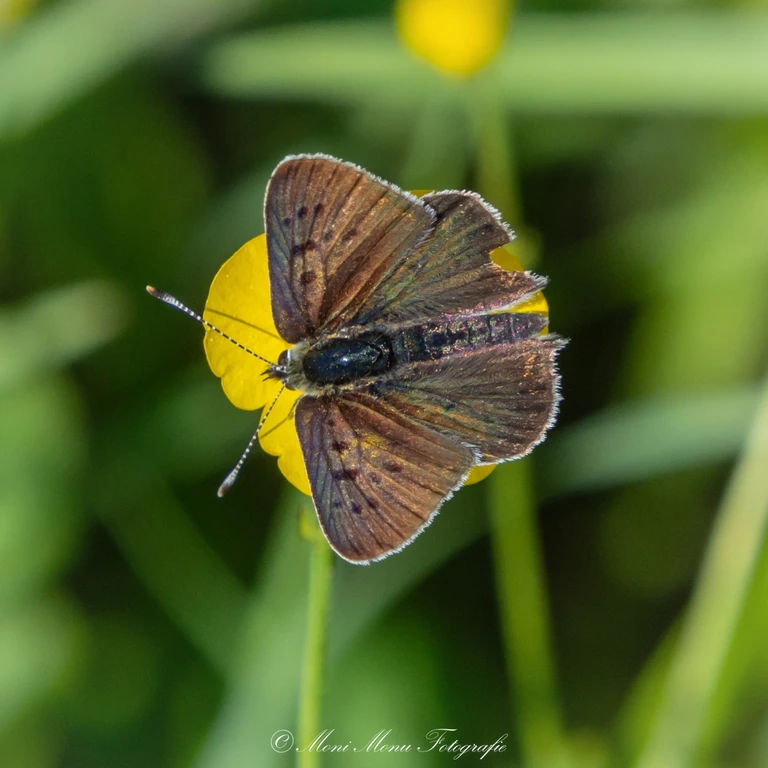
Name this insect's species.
Lycaena tityrus (also Loweia tityrus)
